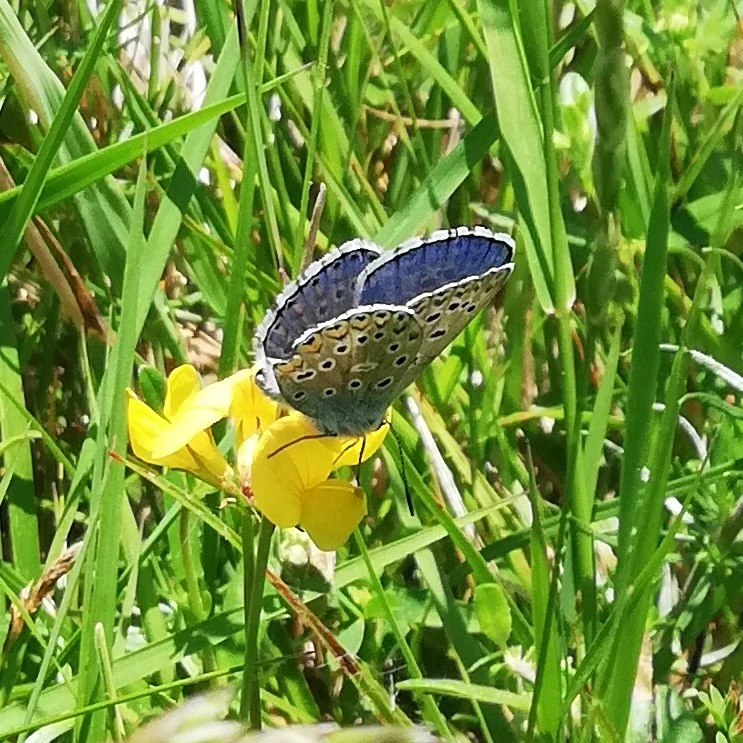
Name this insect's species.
Lysandra bellargus
